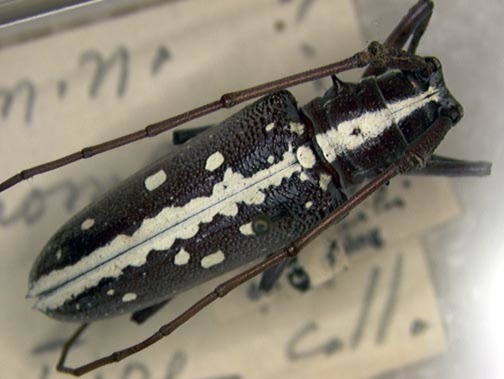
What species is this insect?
Taeniotes insularis (also Taeniotes thomsoni)
